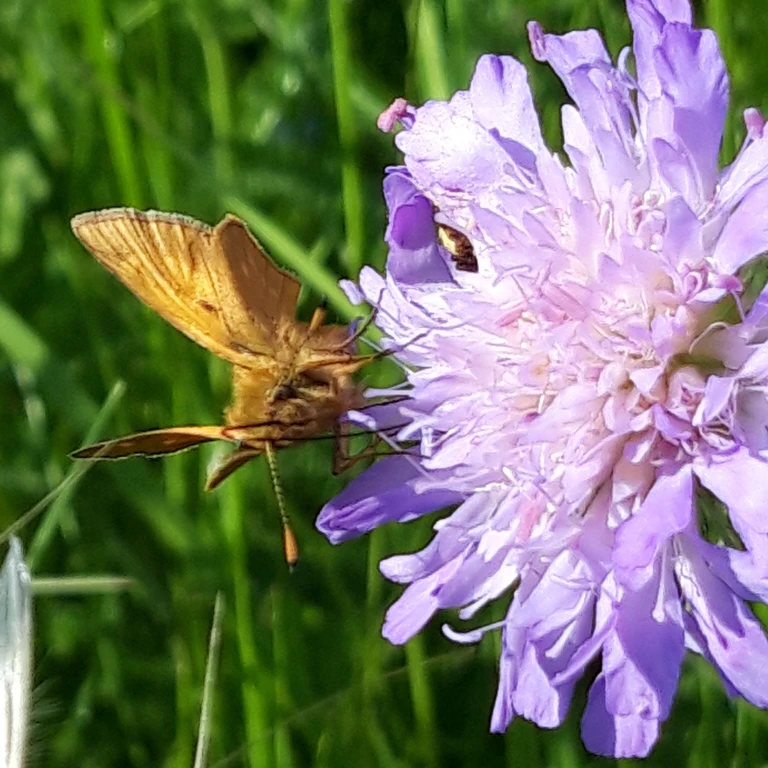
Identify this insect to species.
Ochlodes sylvanus (also Ochlodes venata)
